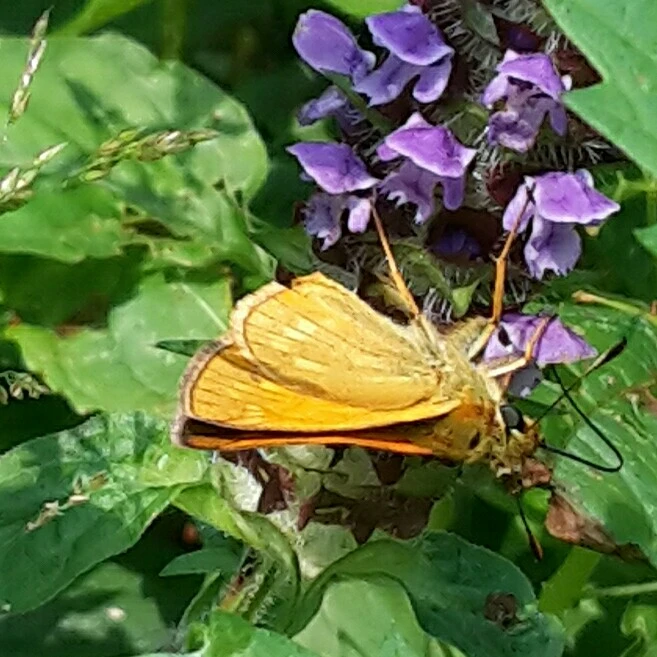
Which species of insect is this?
Ochlodes sylvanus (also Ochlodes venata)
